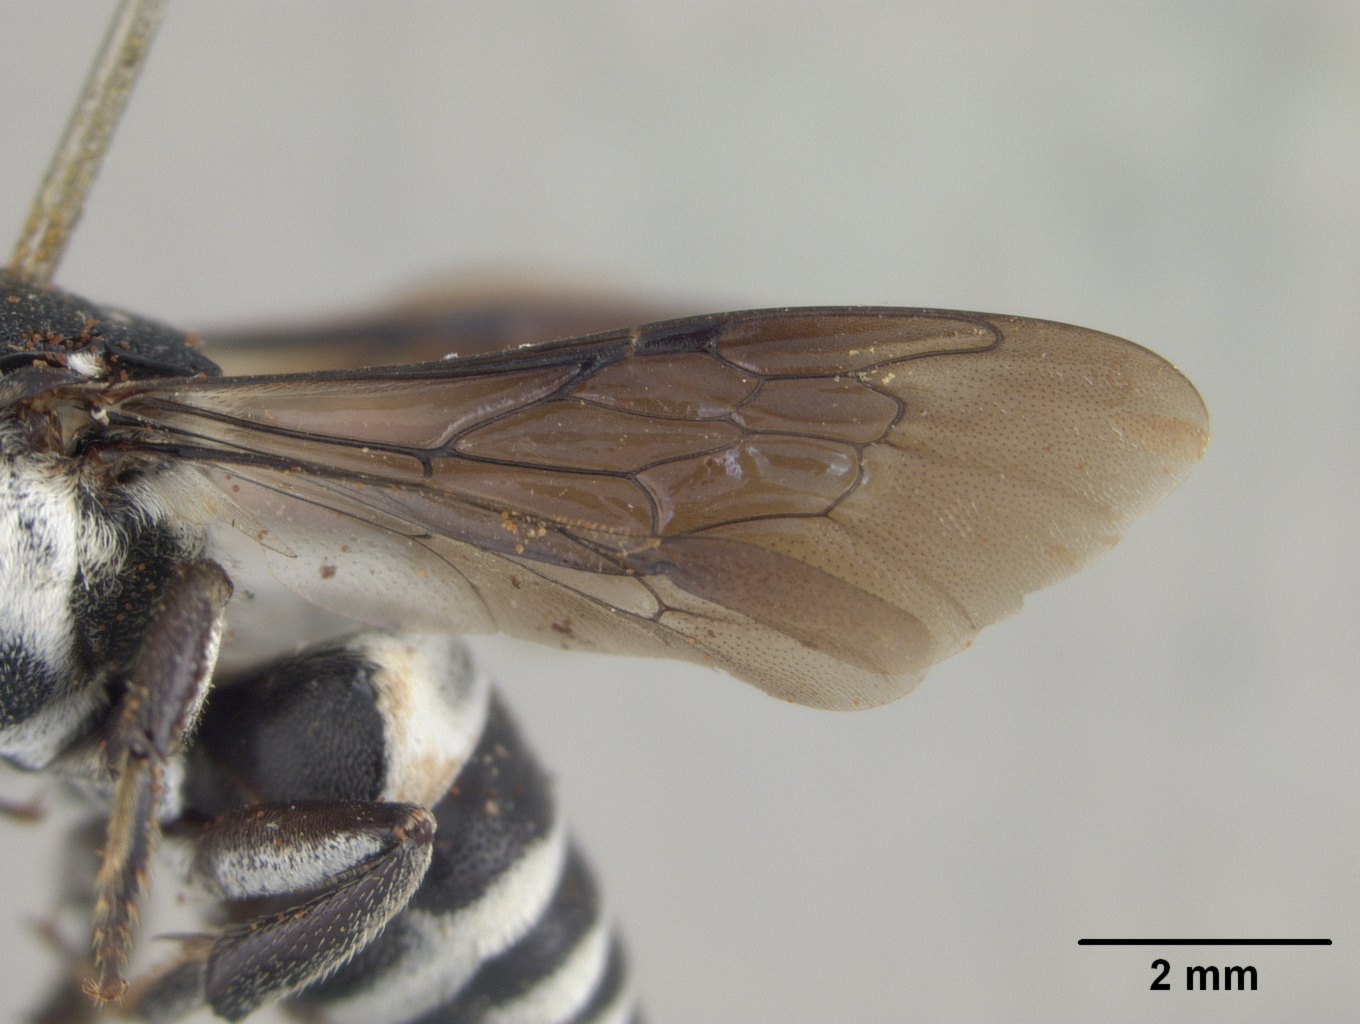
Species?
Coelioxys formosa
